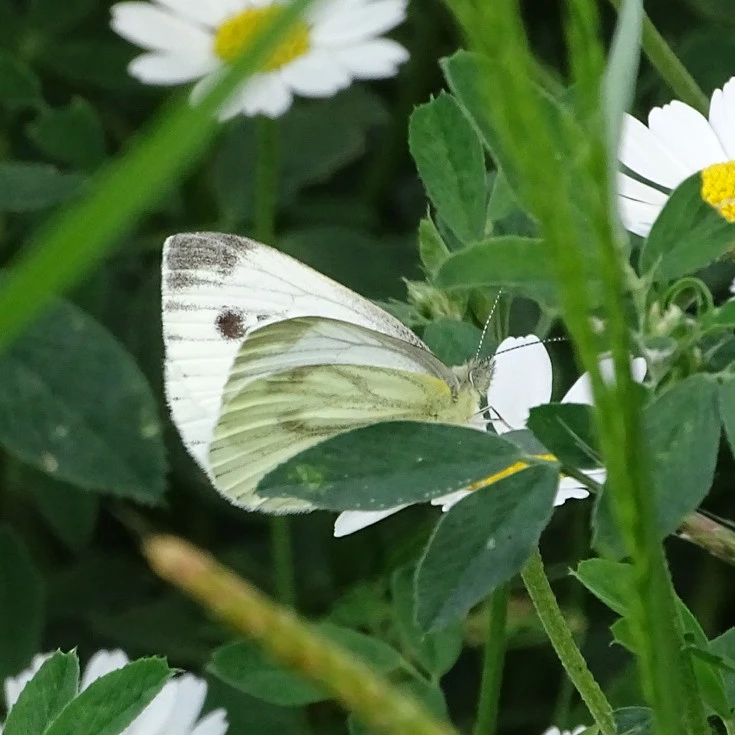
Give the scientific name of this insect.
Pieris napi
